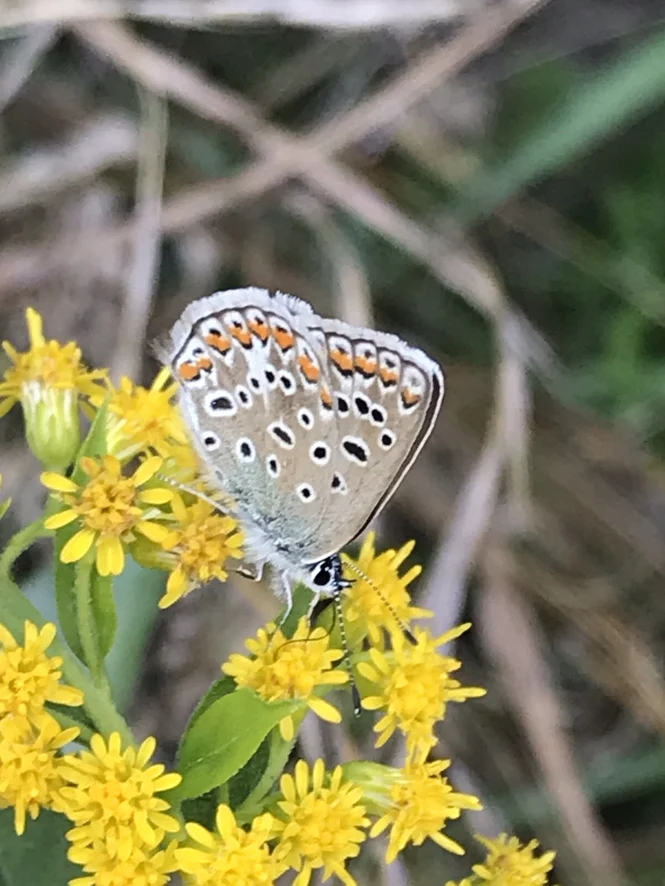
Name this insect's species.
Polyommatus icarus
